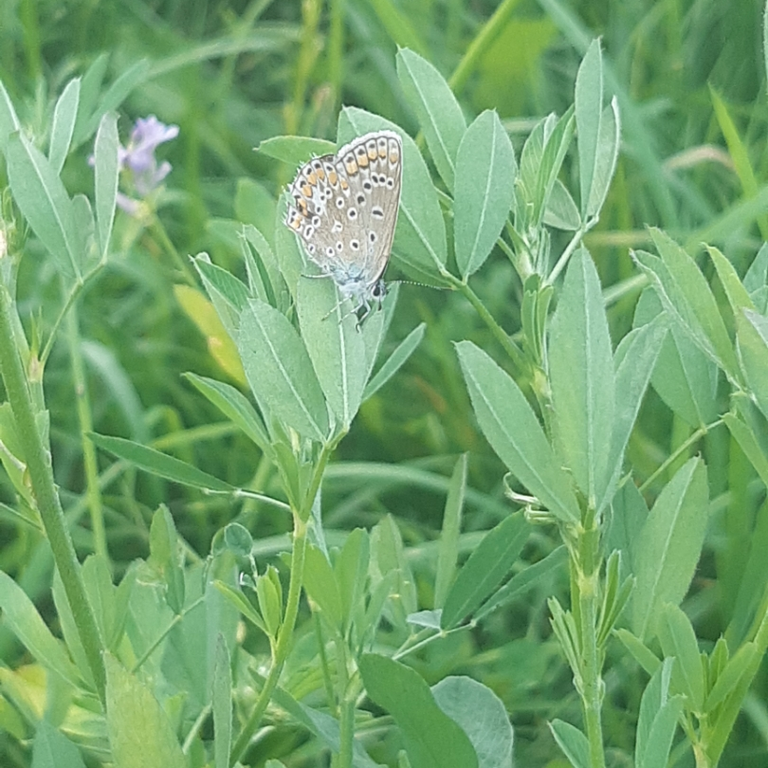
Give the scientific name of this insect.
Polyommatus icarus
